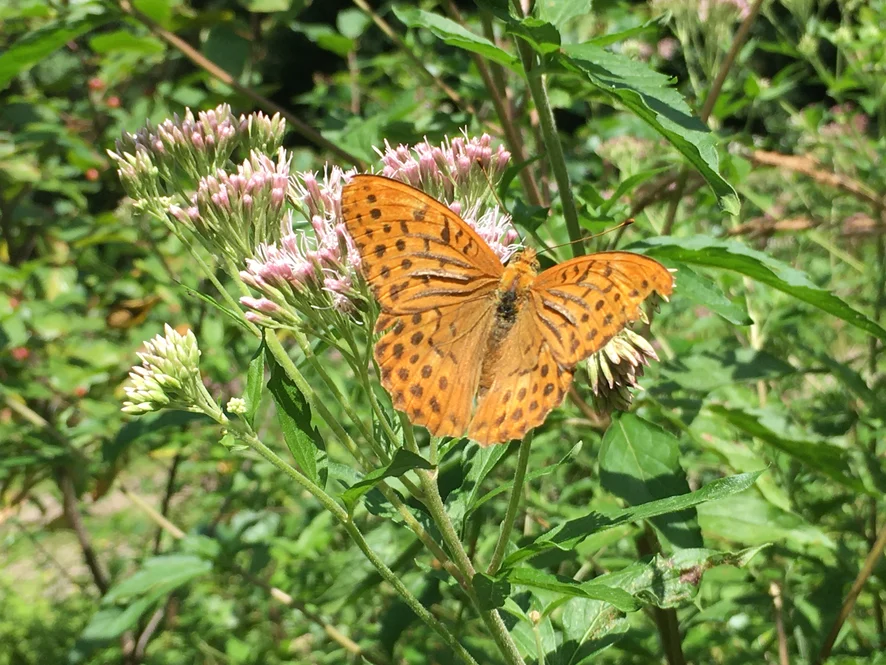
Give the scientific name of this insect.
Argynnis paphia
